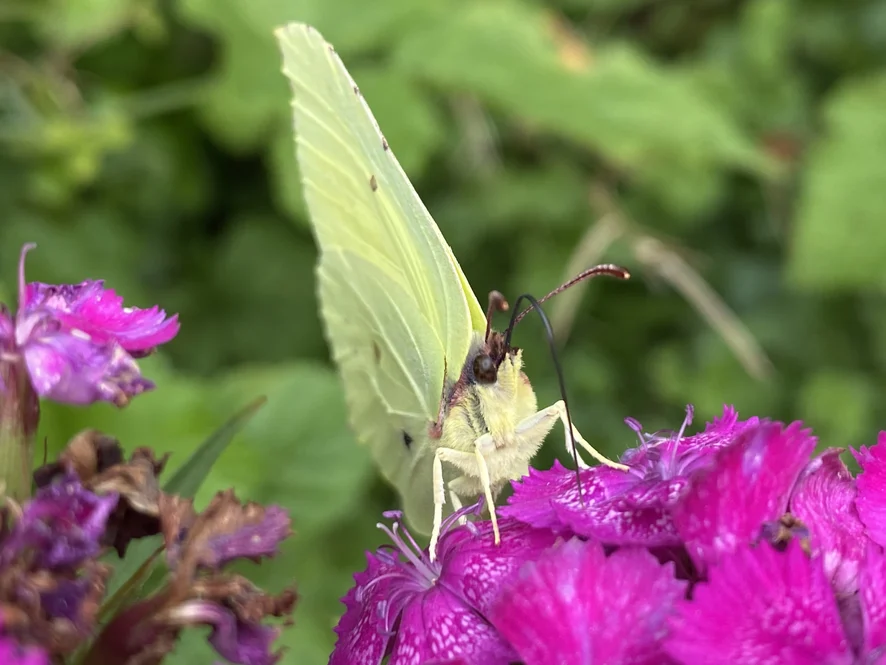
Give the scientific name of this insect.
Gonepteryx rhamni
